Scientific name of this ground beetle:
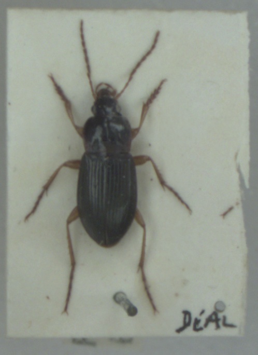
Calathus erratus
